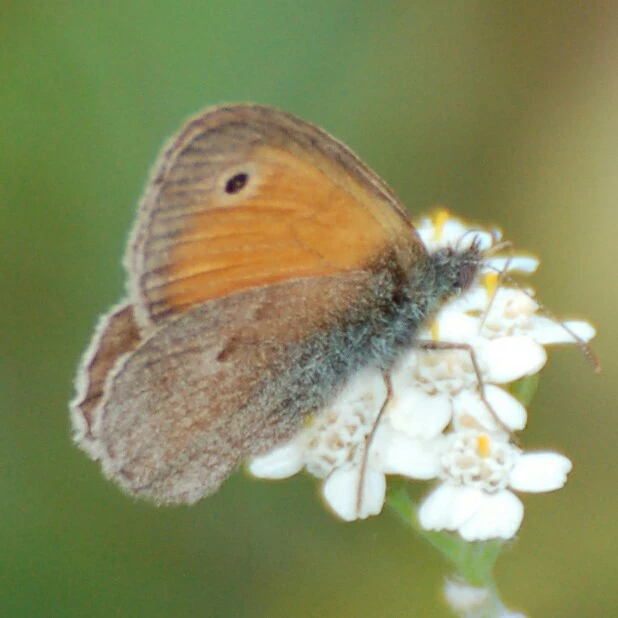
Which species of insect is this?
Coenonympha pamphilus
